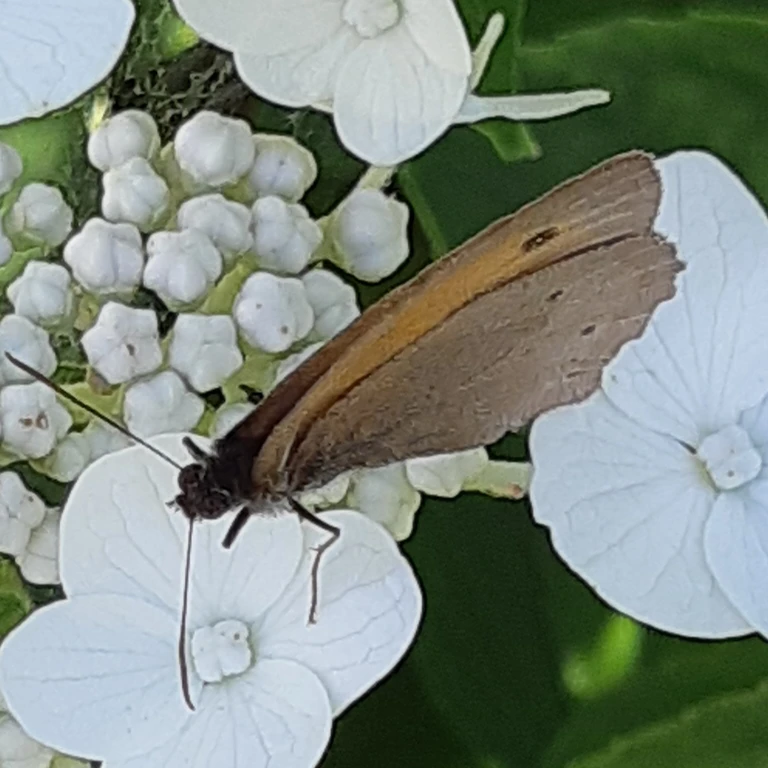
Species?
Maniola jurtina
